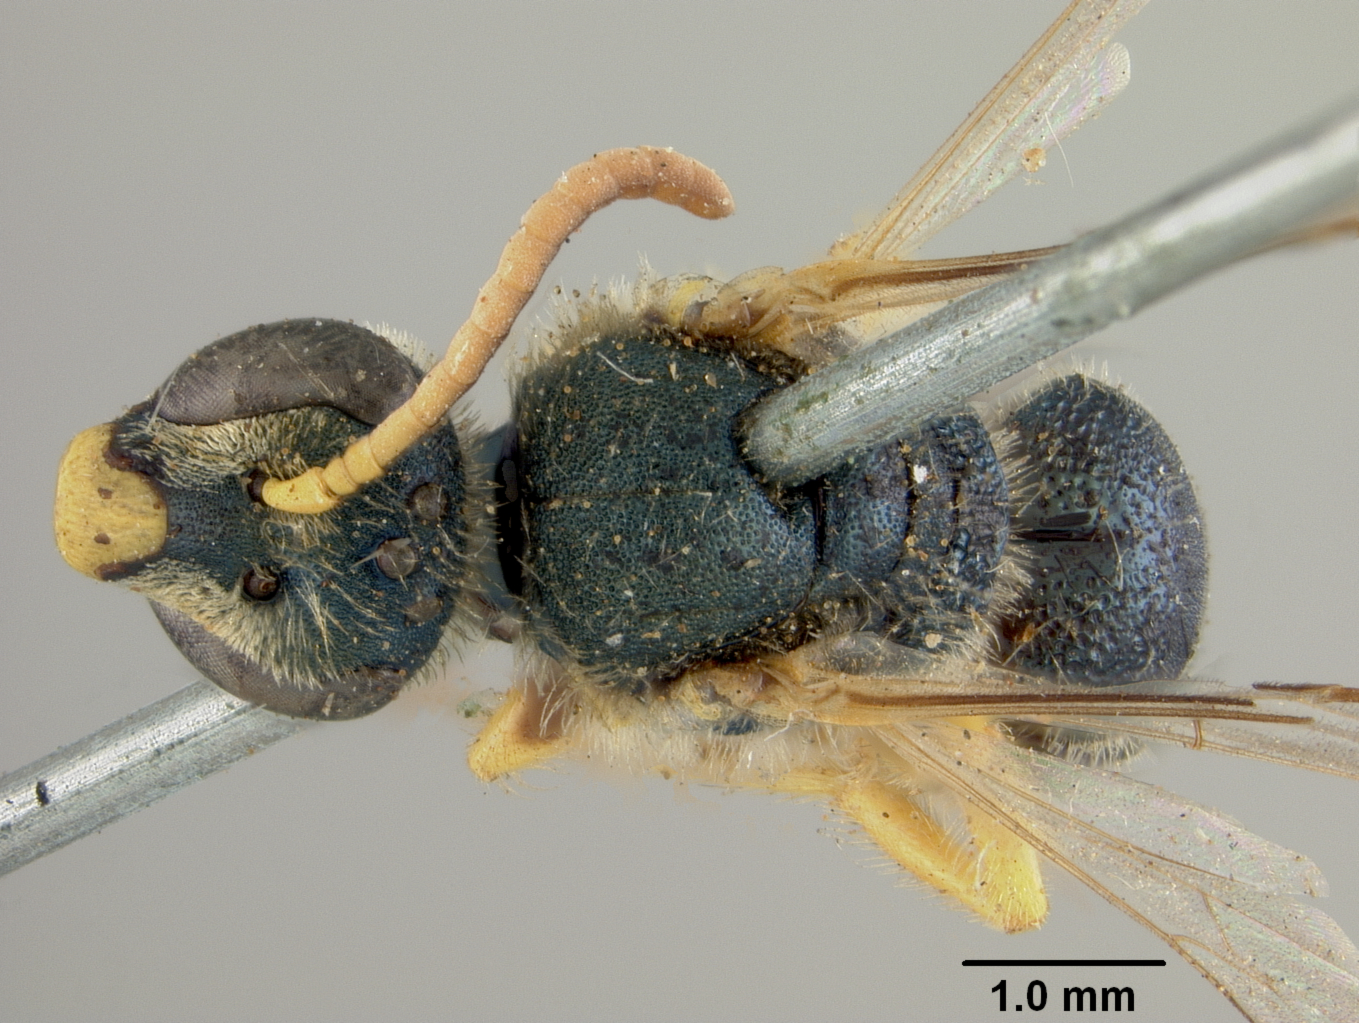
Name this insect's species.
Agapostemon xanthorhinus
